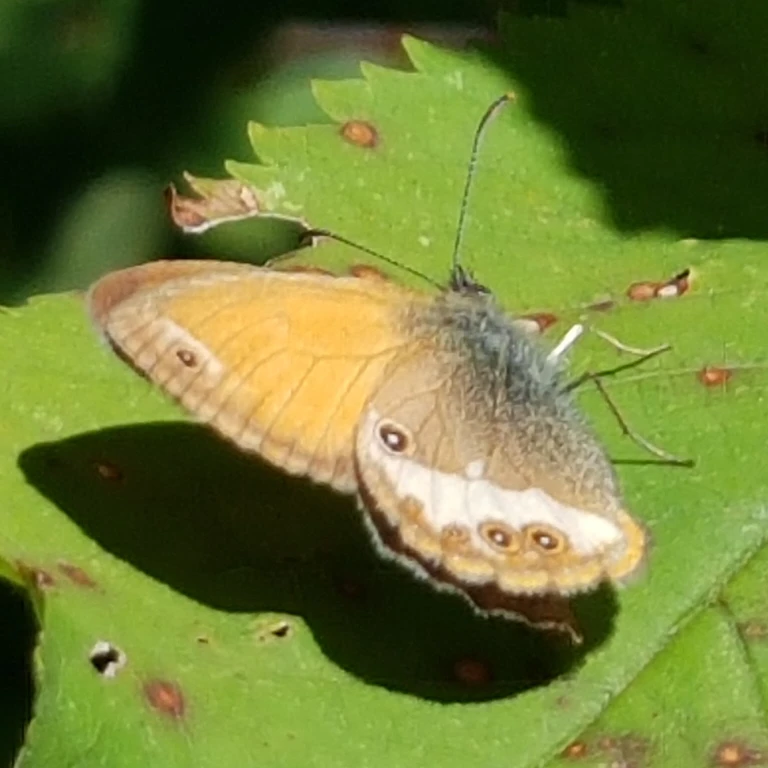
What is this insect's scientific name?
Coenonympha arcania
